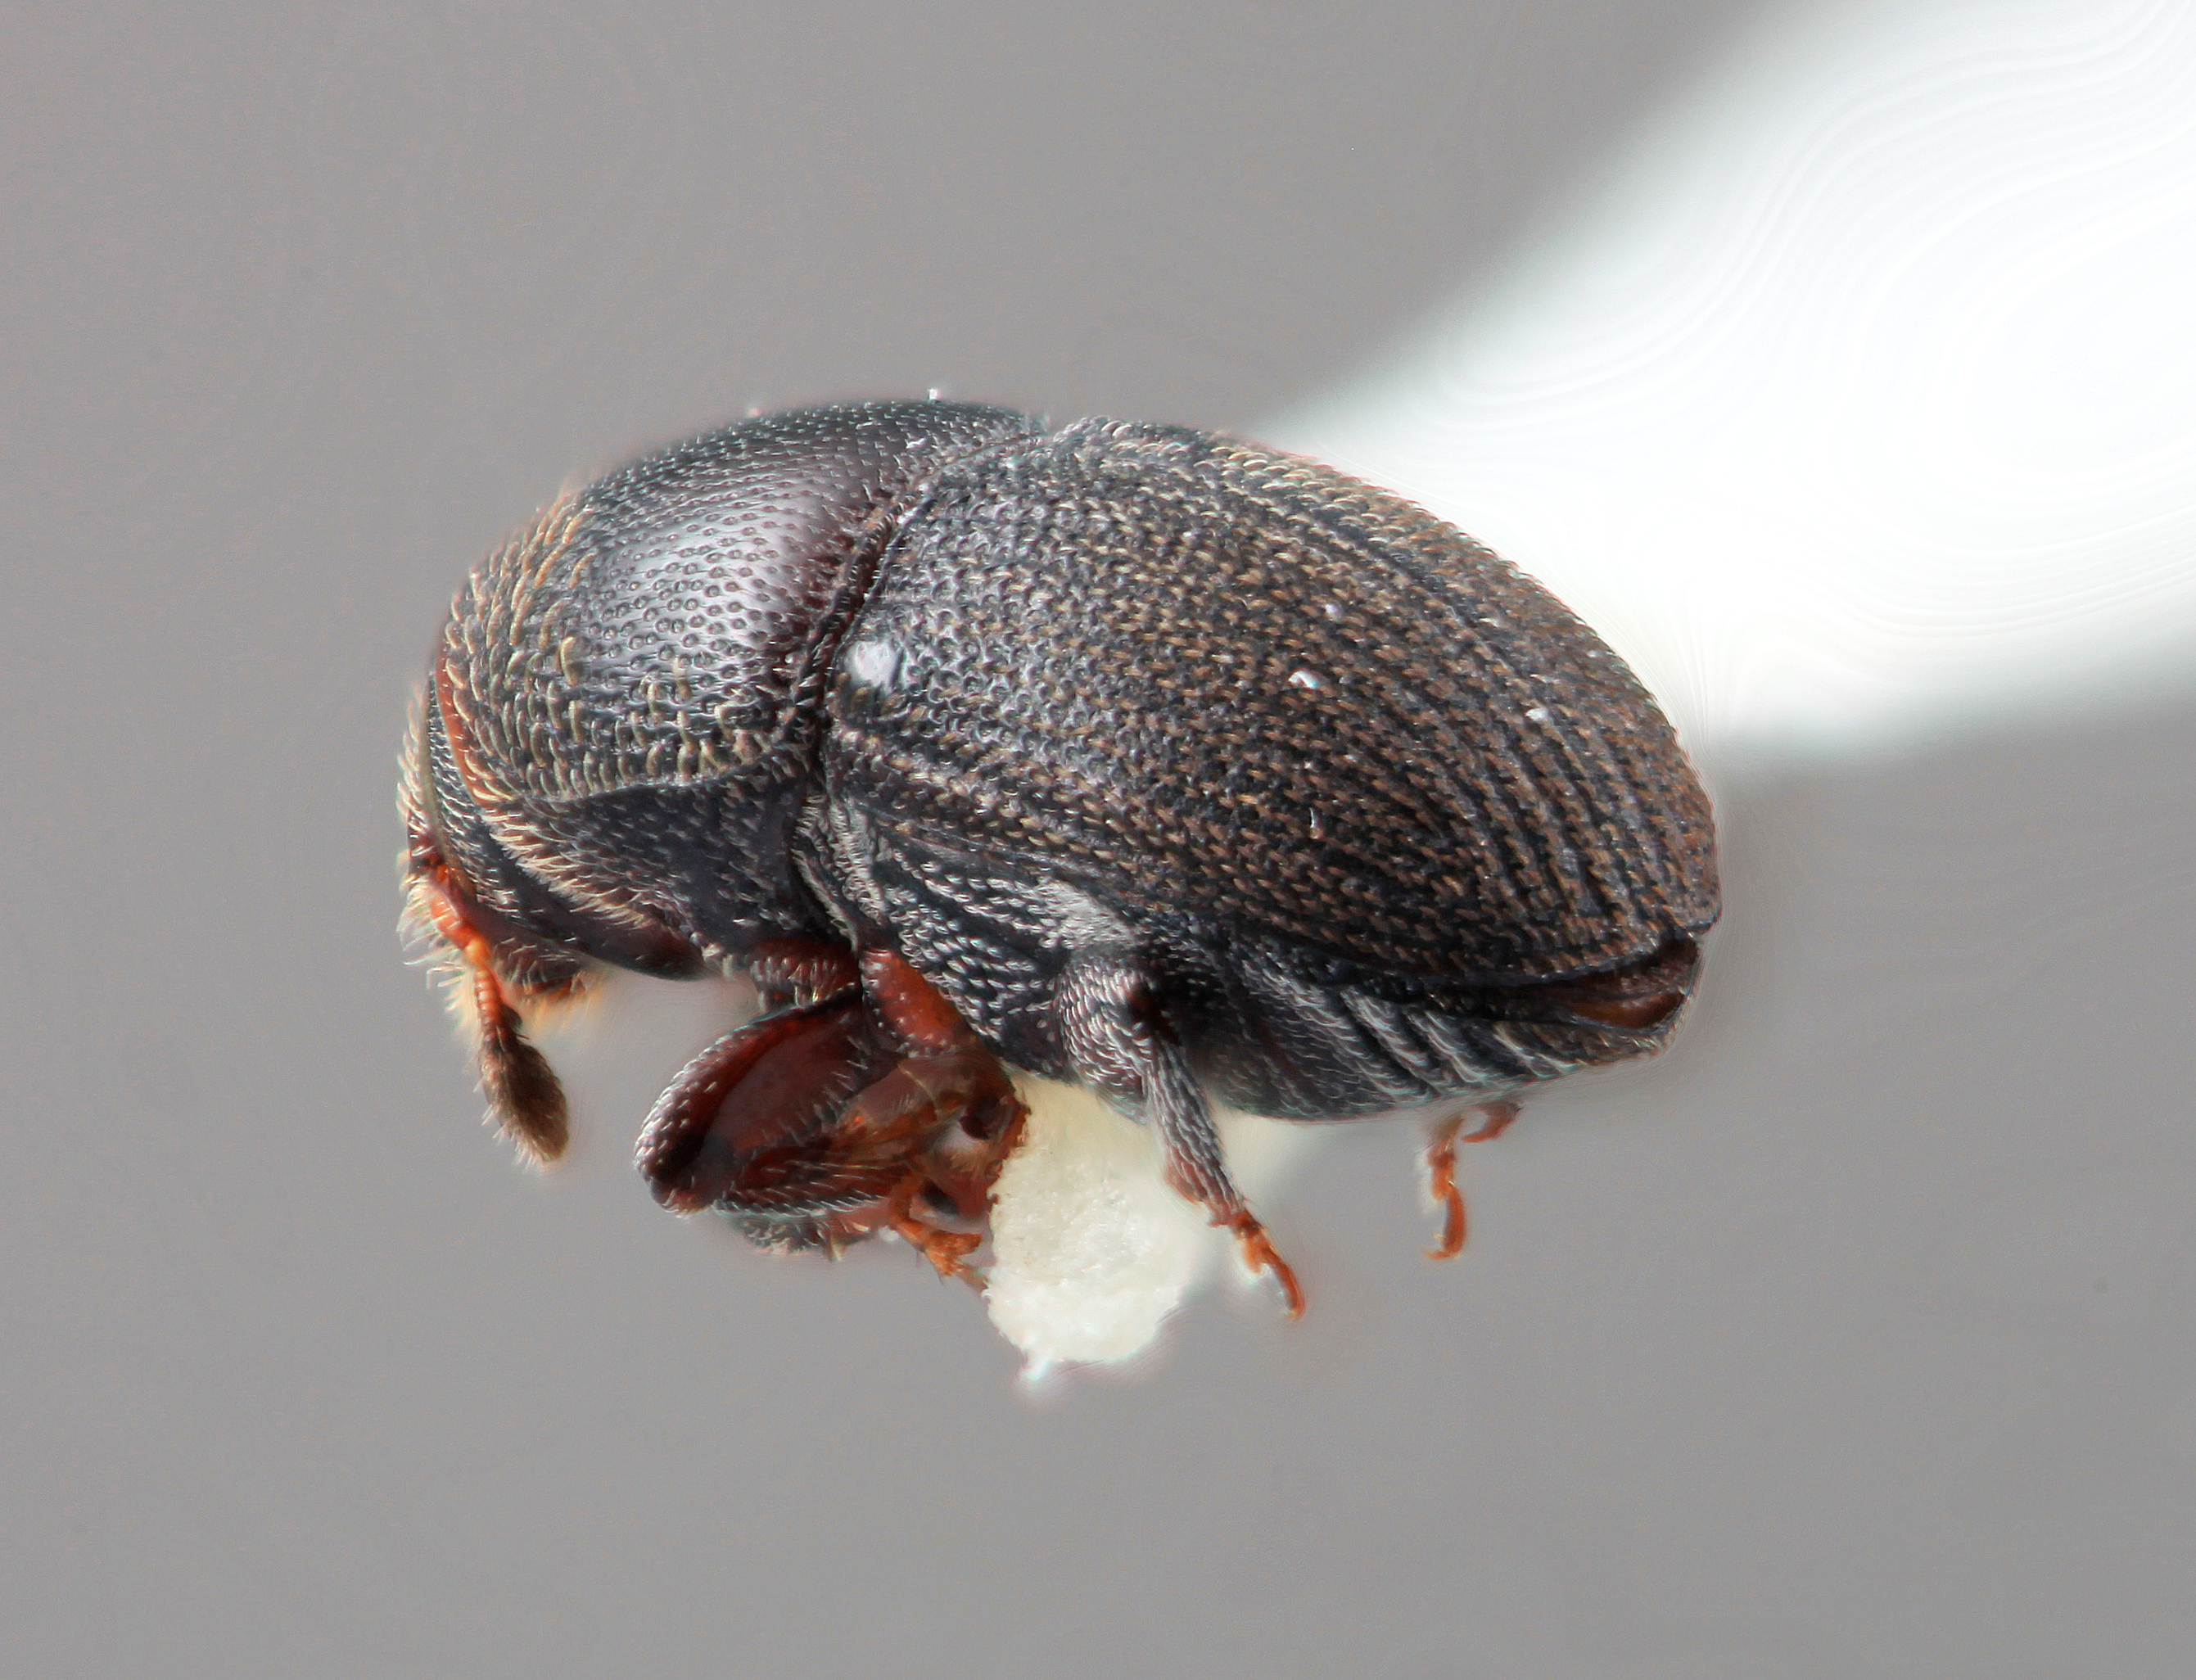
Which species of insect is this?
Cnemonyx protivorus
